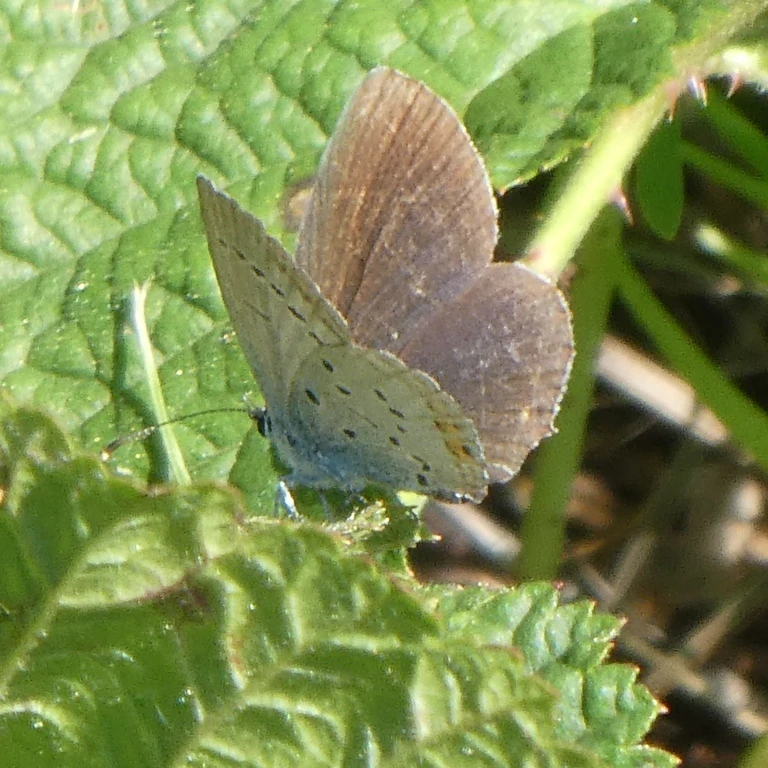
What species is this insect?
Cupido argiades (also Elkalyce argiades)
